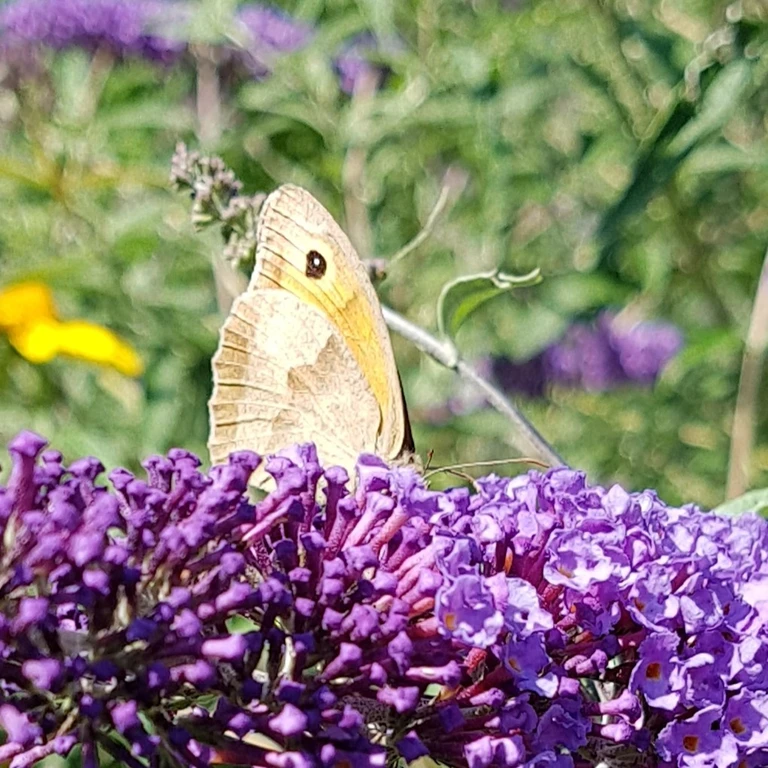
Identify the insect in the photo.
Maniola jurtina
